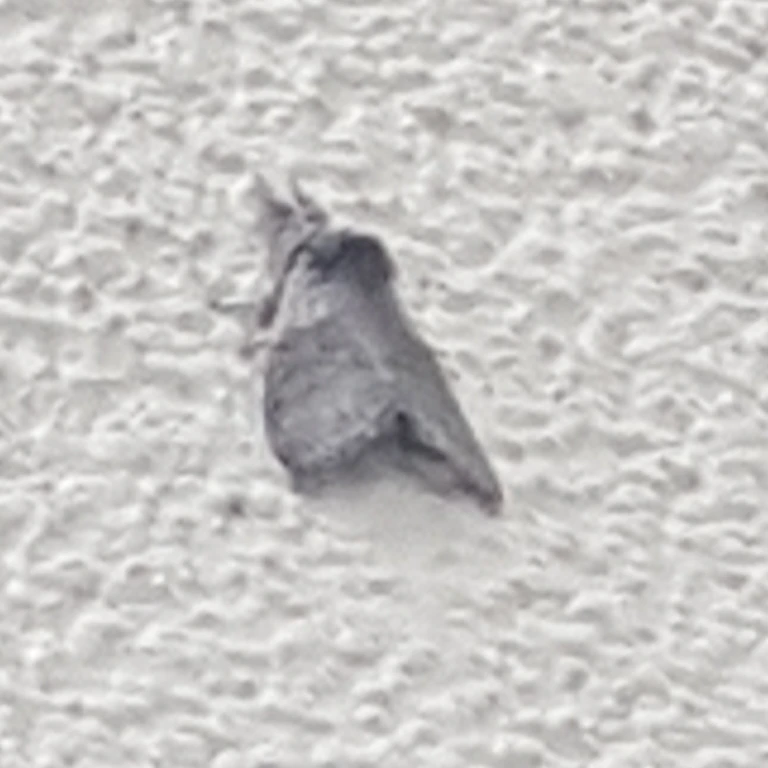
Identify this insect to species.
Calliteara pudibunda
